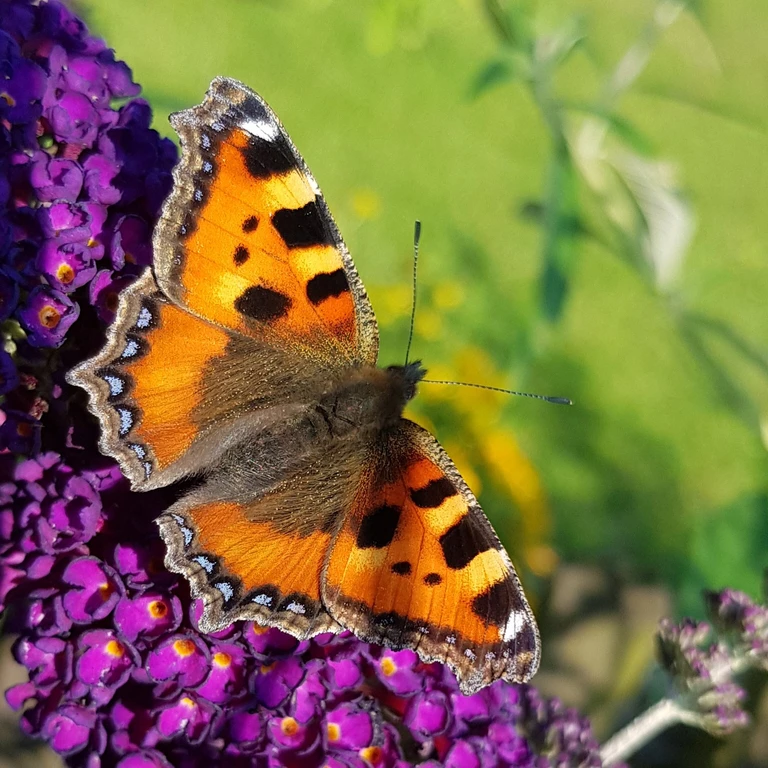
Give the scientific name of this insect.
Aglais urticae
